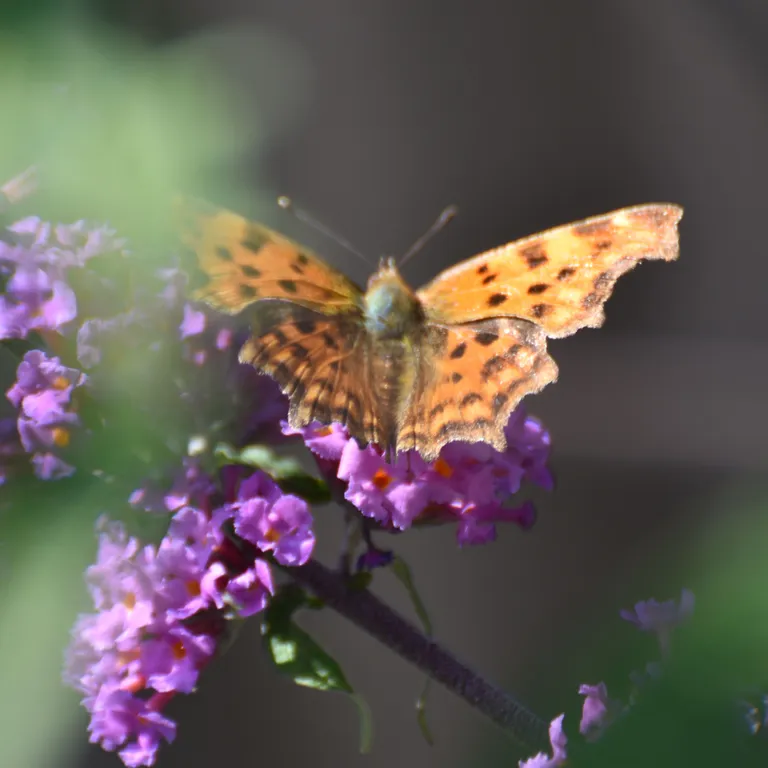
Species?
Polygonia c-album
